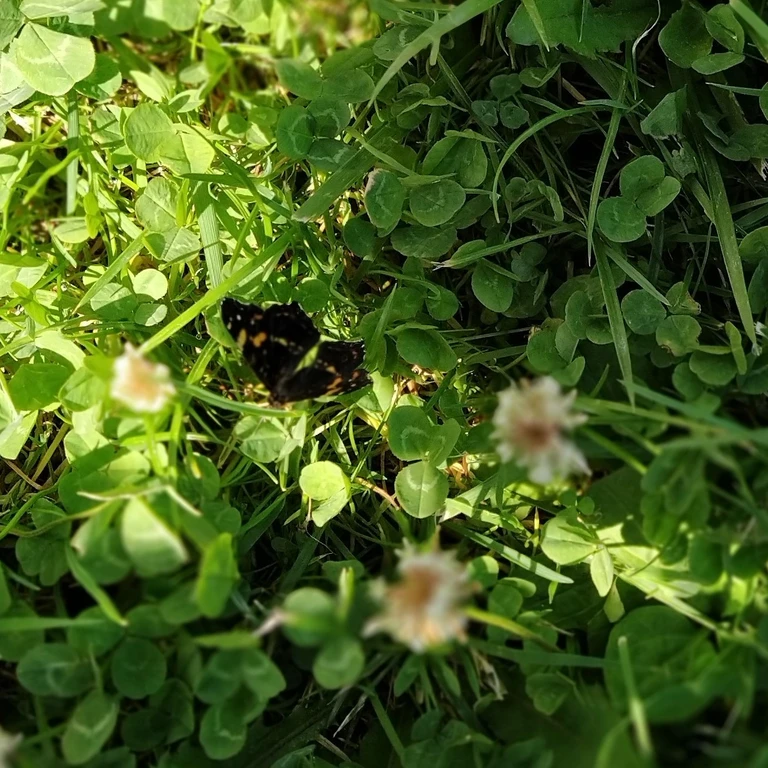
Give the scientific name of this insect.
Araschnia levana
